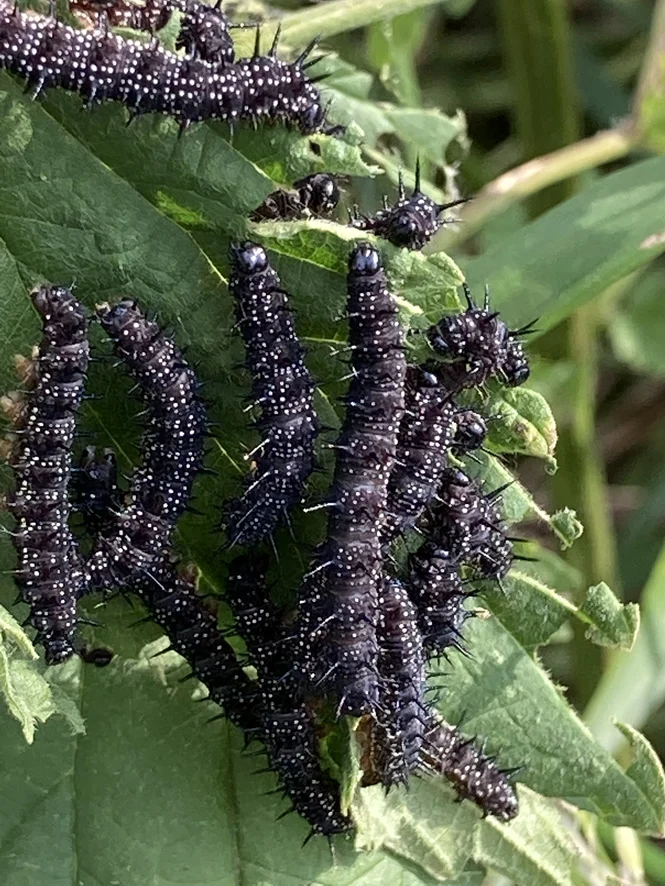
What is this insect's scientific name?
Aglais io
